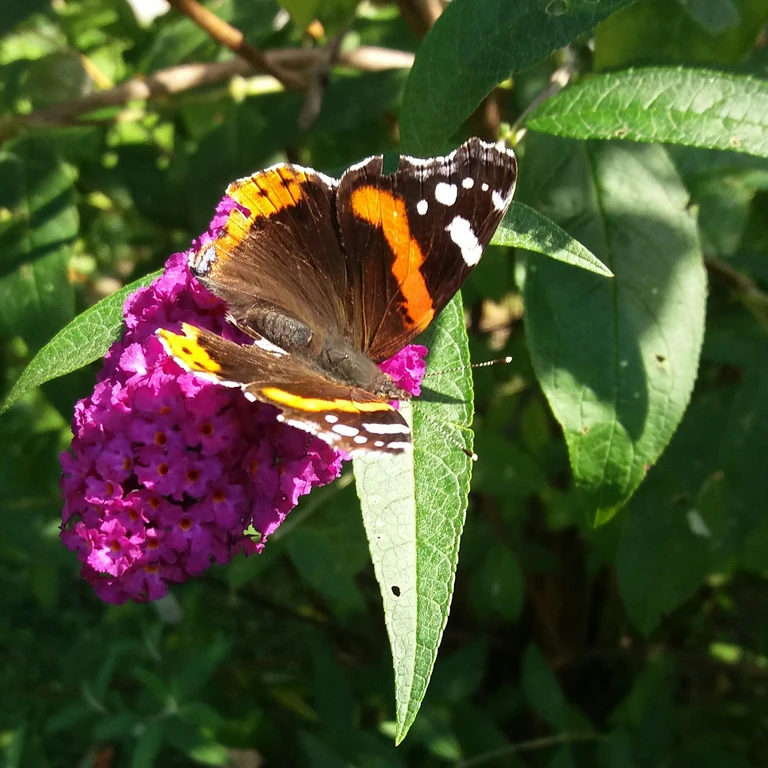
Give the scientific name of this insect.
Vanessa atalanta
